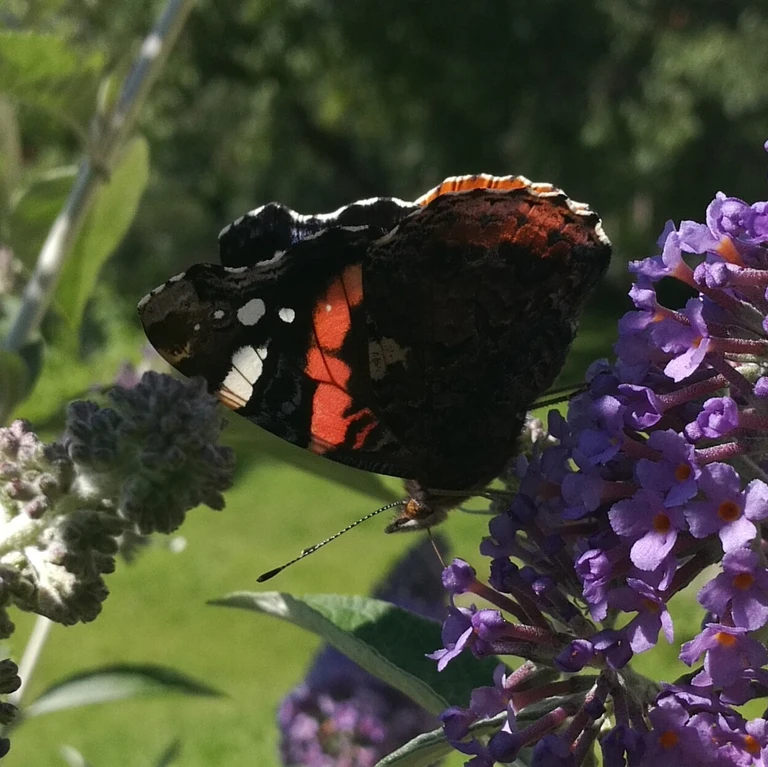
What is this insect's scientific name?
Vanessa atalanta
